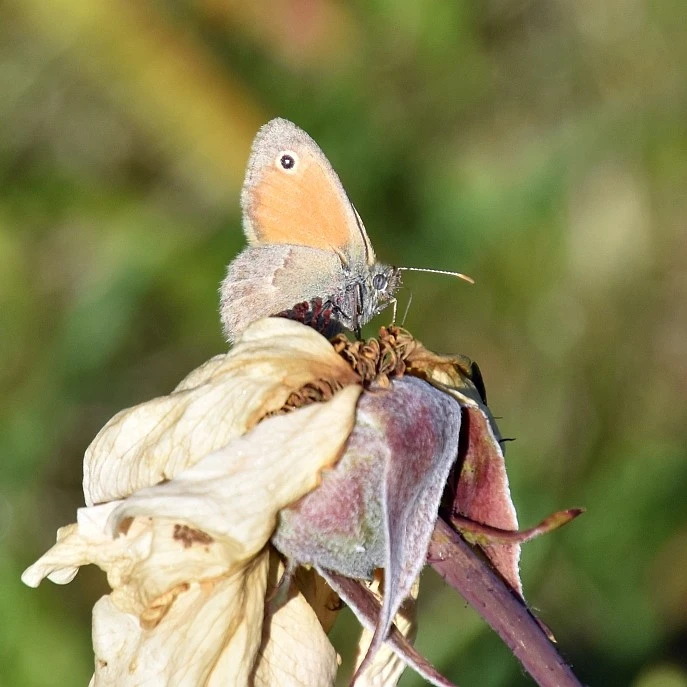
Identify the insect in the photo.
Coenonympha pamphilus
